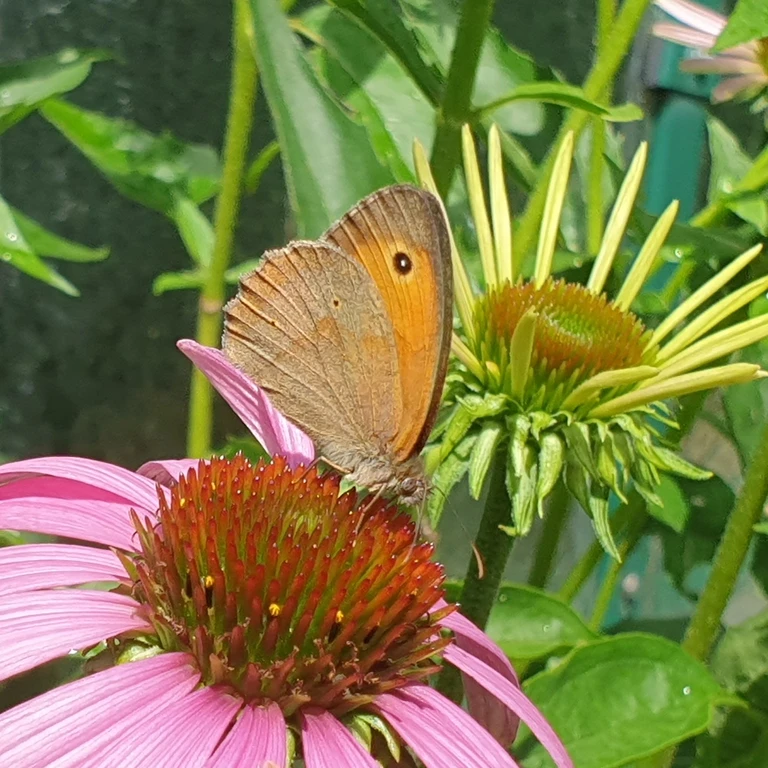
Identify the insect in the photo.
Maniola jurtina
